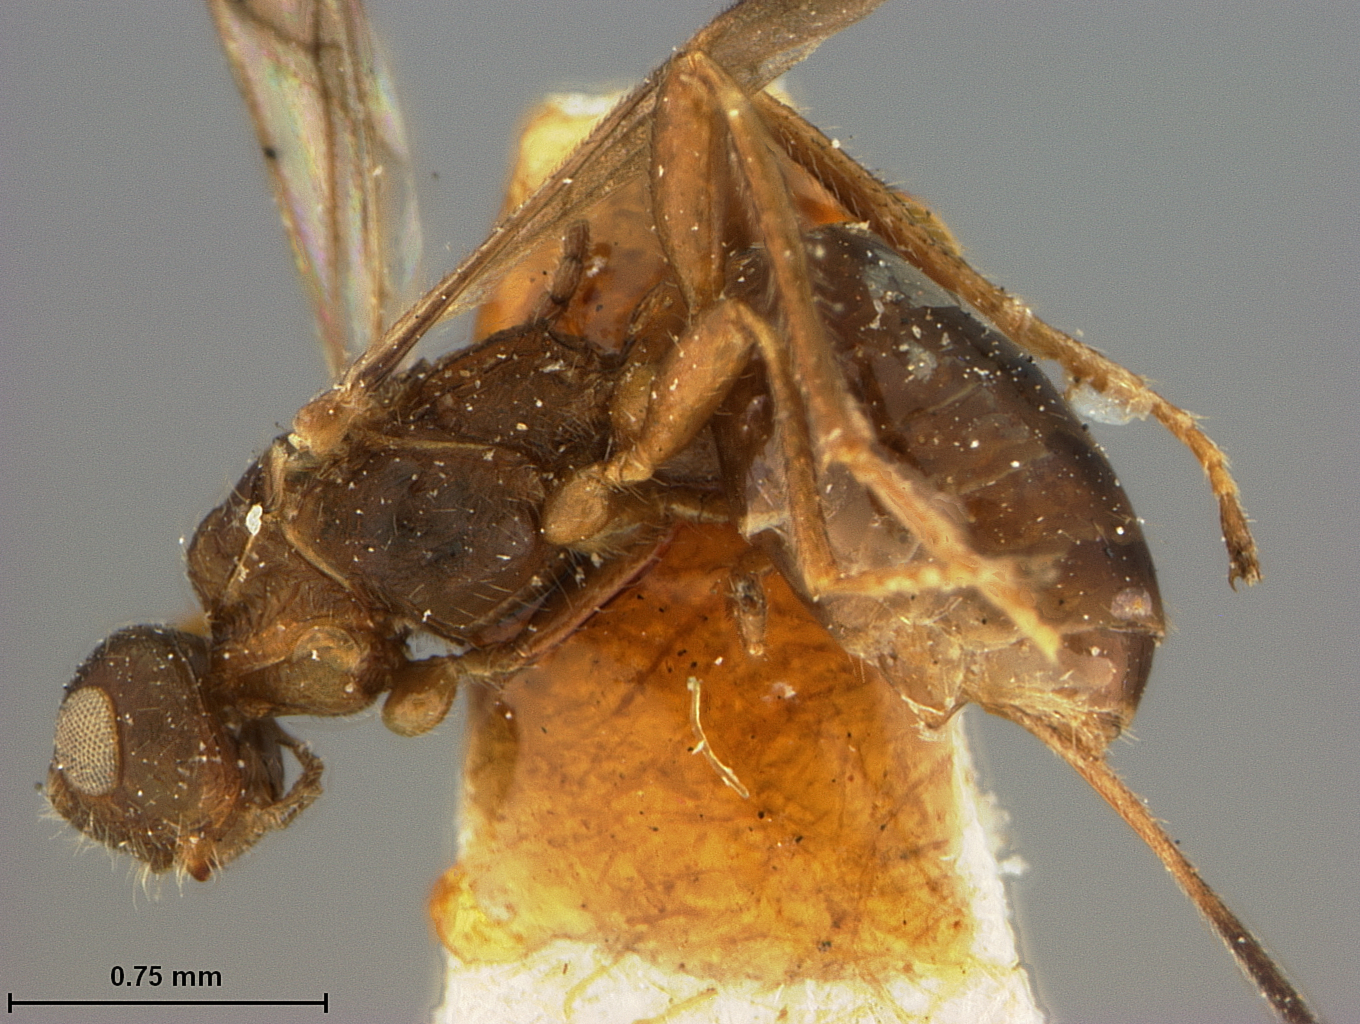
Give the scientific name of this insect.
Spathius brachyurus
